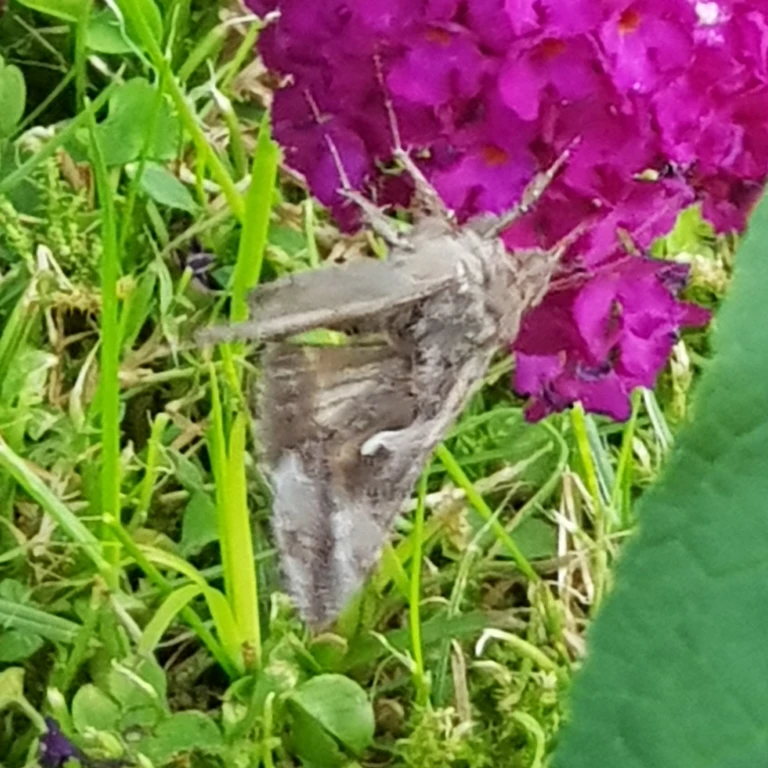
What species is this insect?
Autographa gamma
